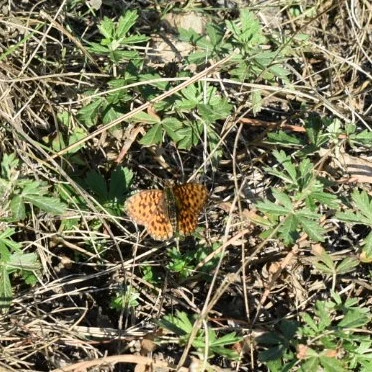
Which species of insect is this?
Boloria dia
